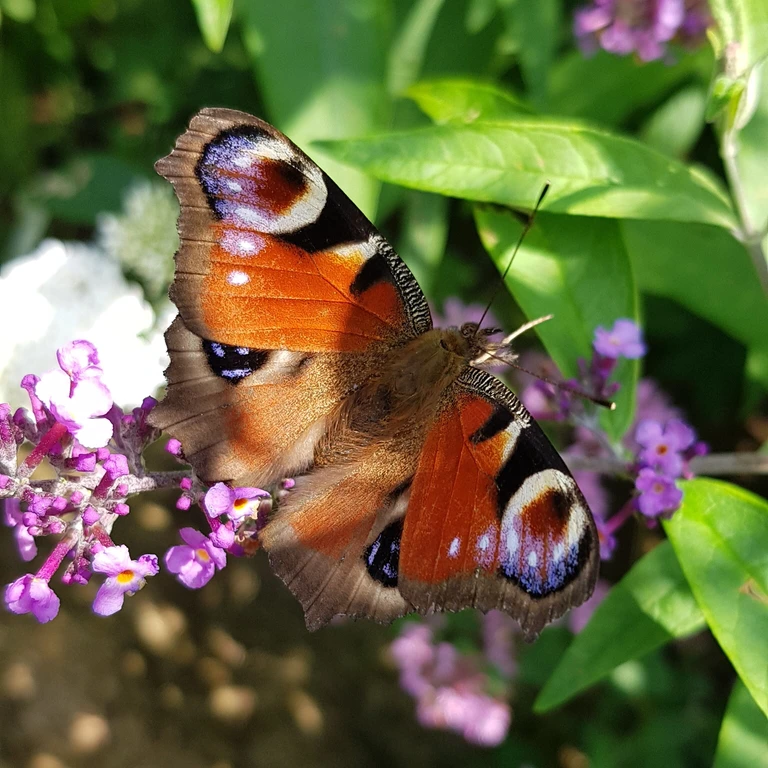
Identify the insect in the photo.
Aglais io
